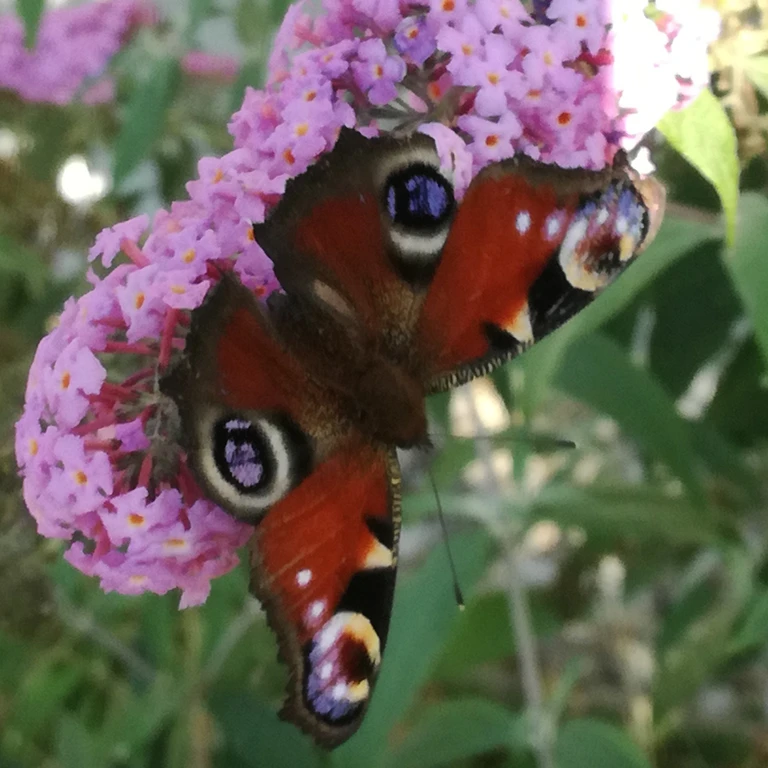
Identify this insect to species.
Aglais io
